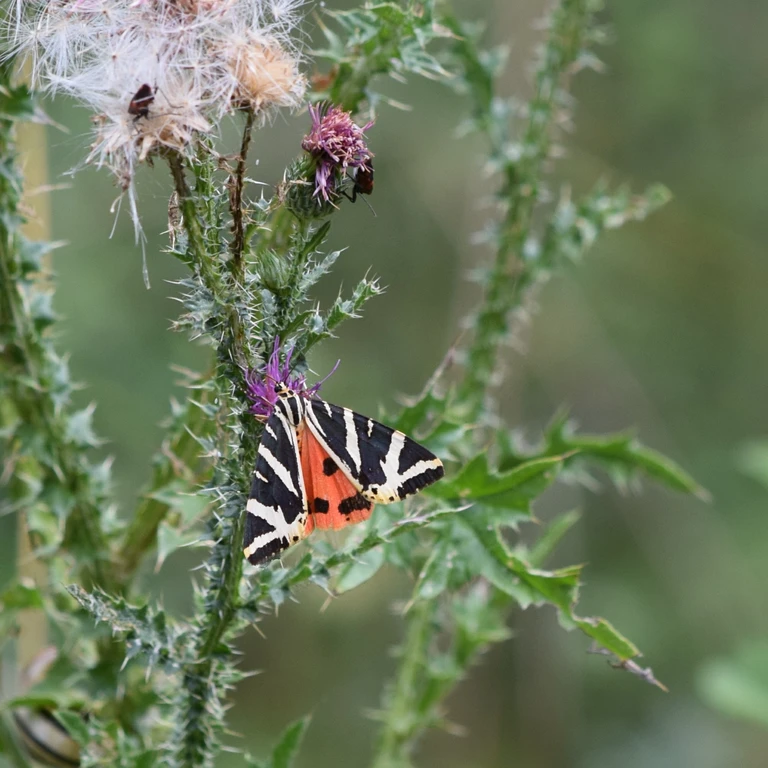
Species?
Euplagia quadripunctaria
